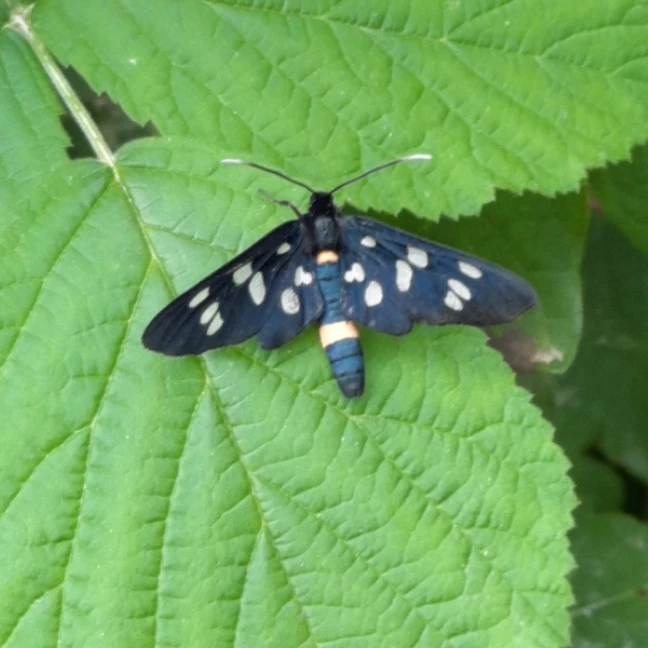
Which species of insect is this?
Amata phegea
